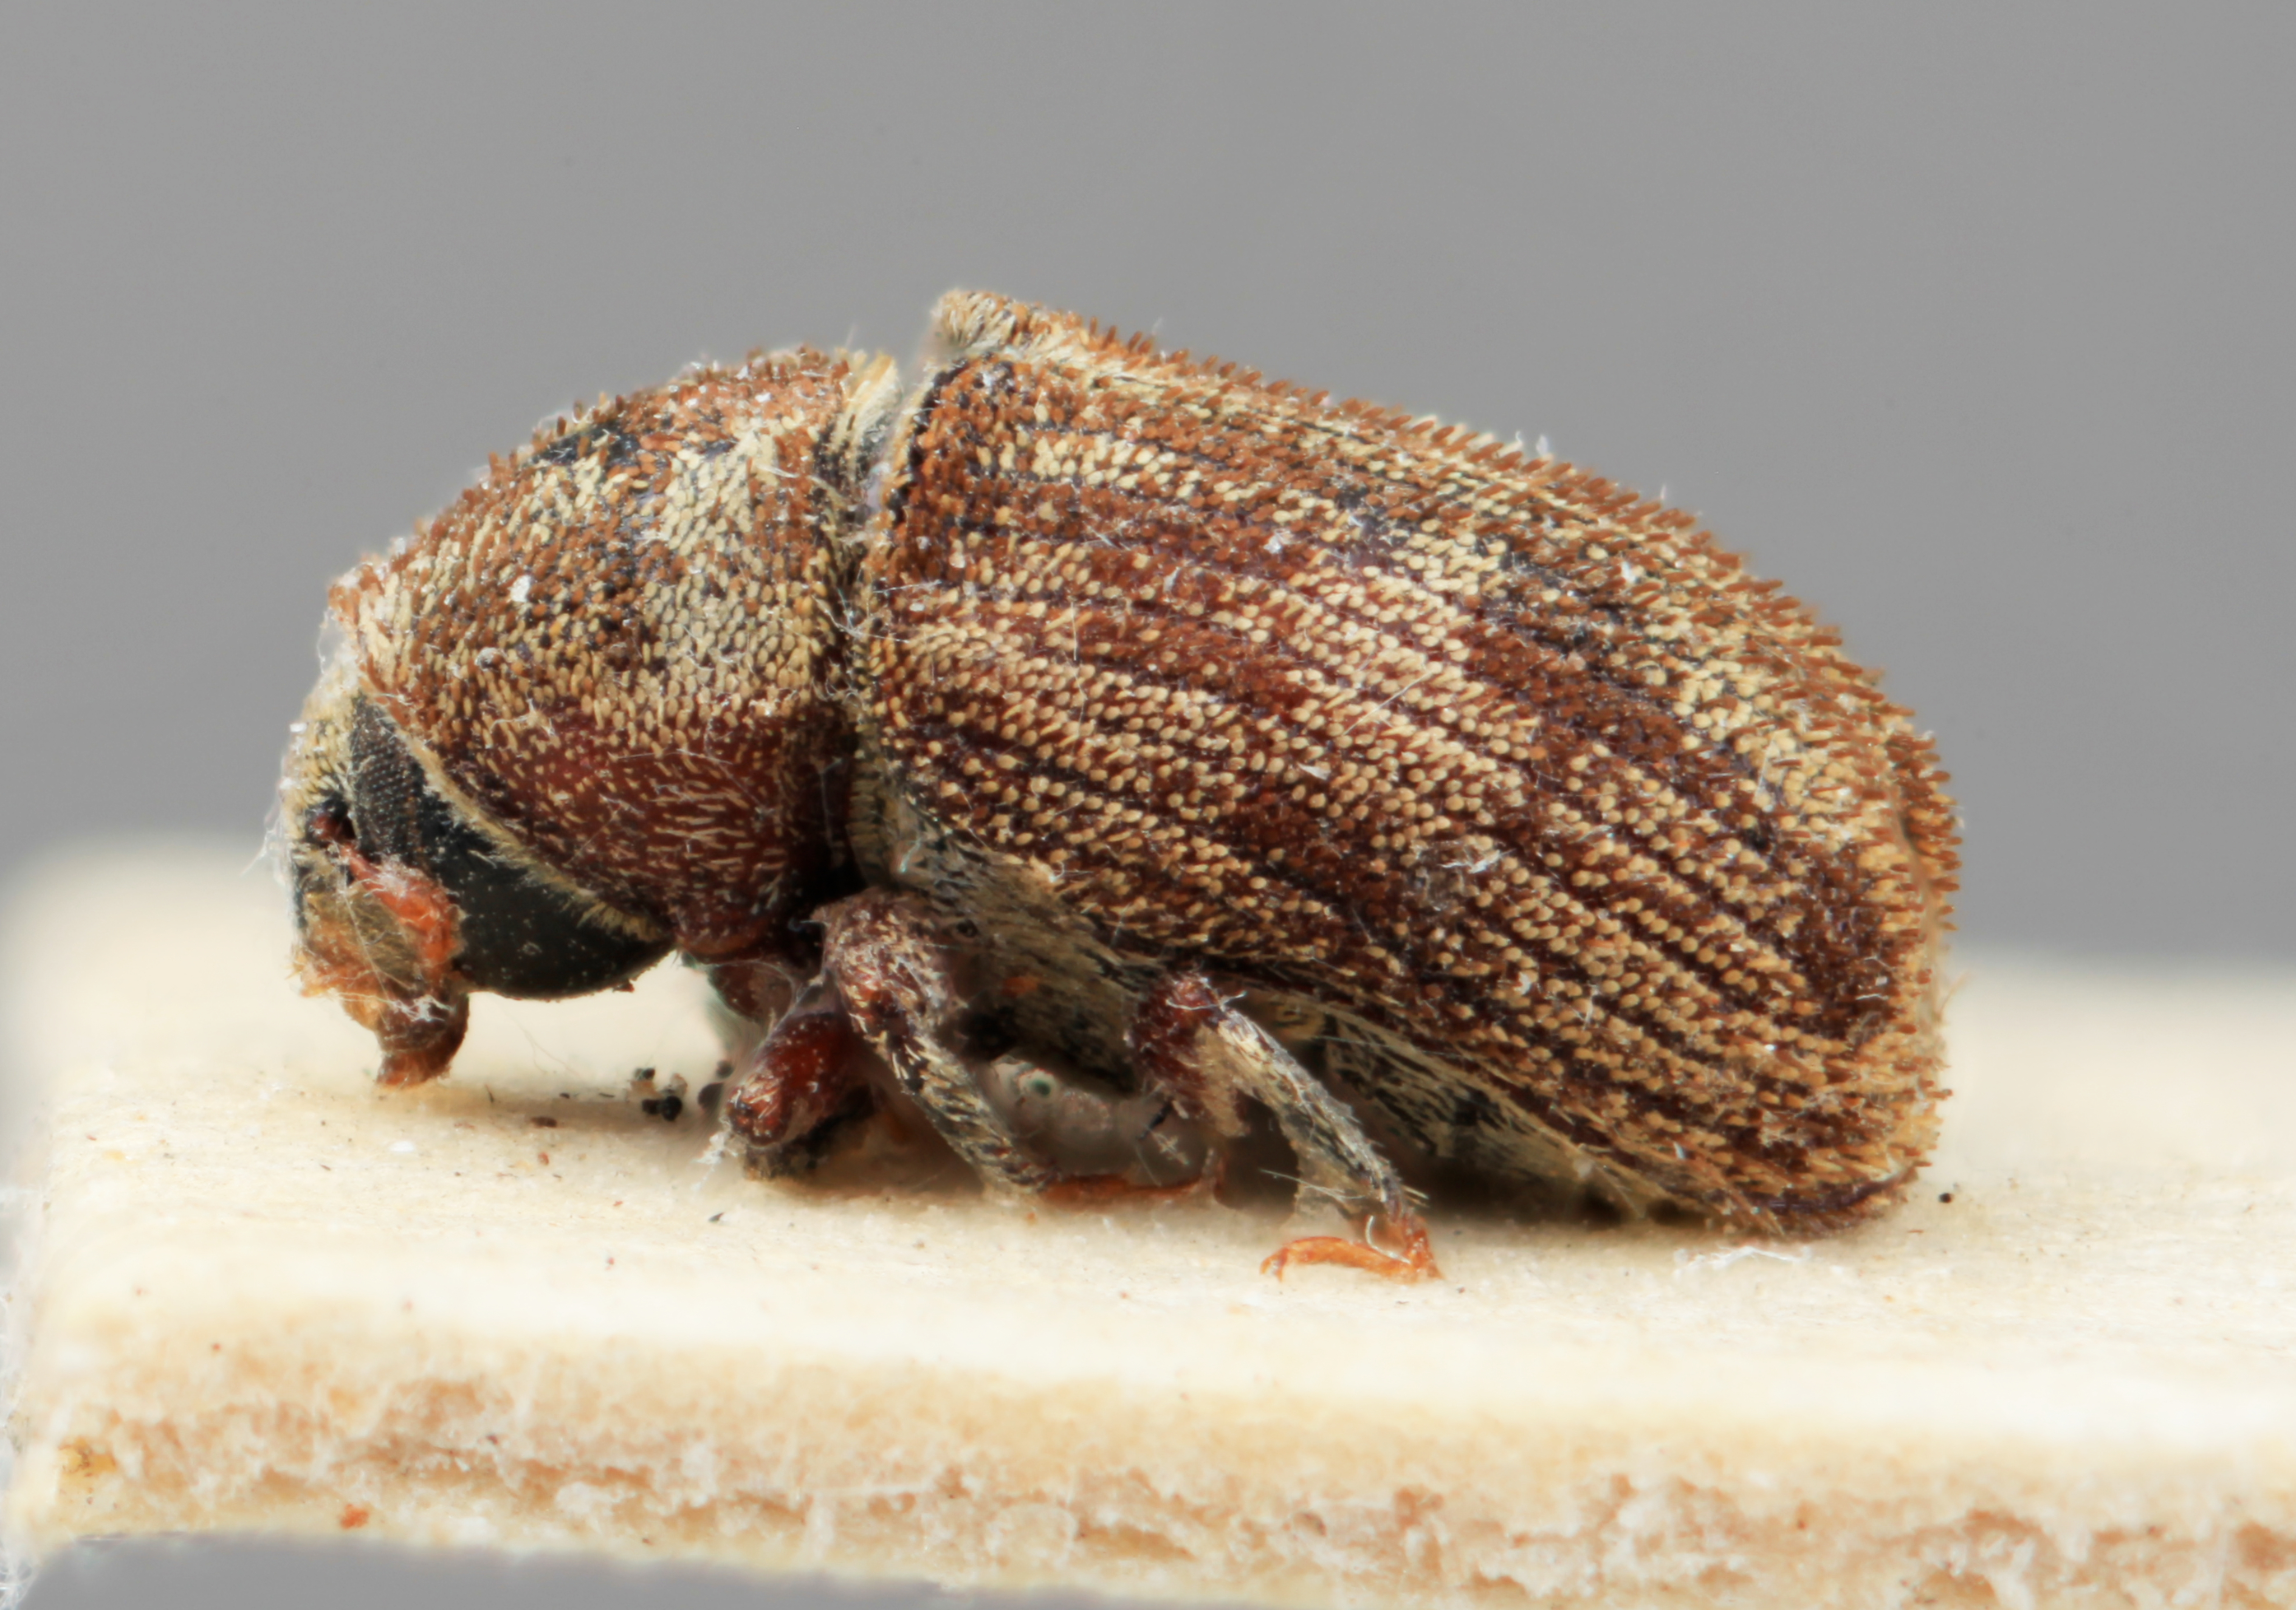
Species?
Xylechinus squamatilis
